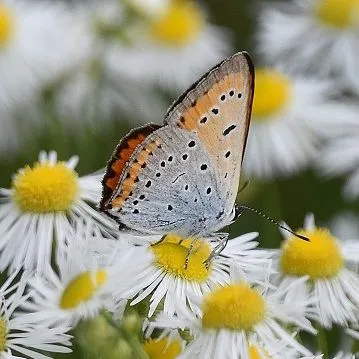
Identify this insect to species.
Lycaena dispar
